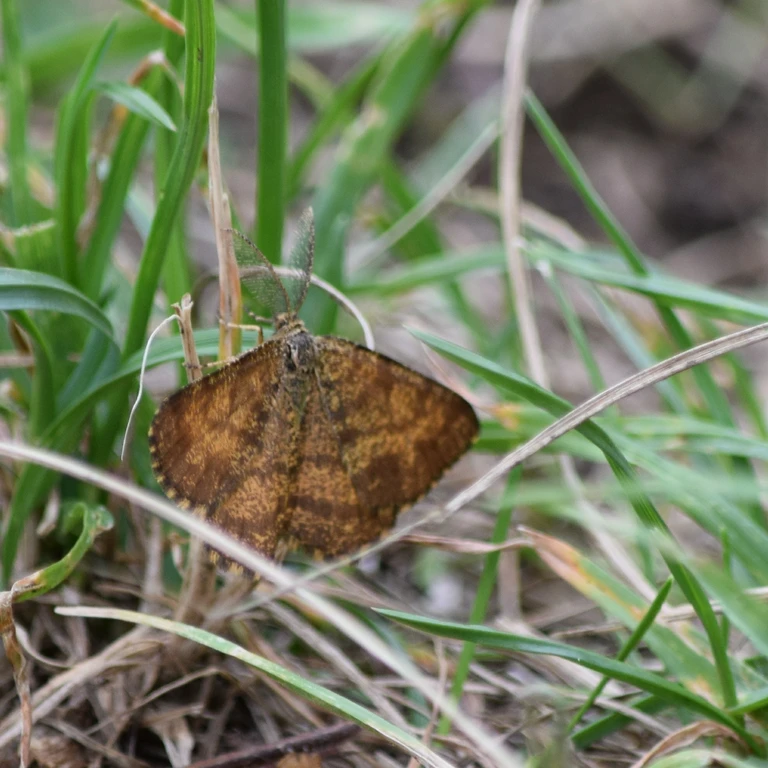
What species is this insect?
Ematurga atomaria
